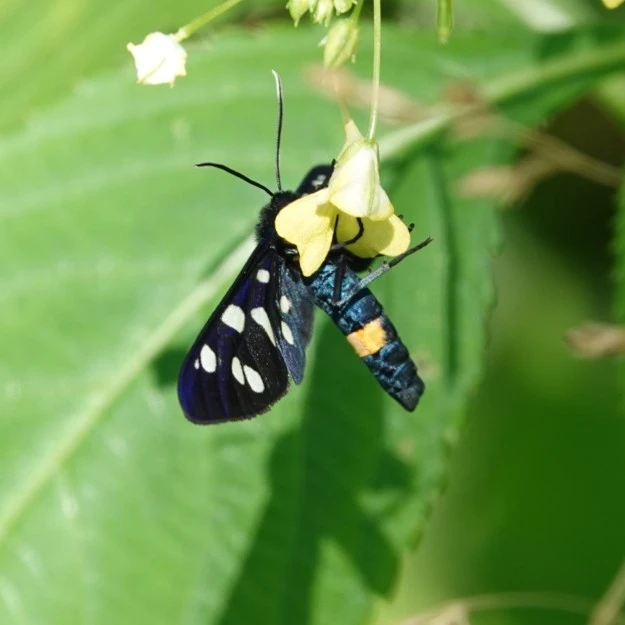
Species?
Amata phegea
